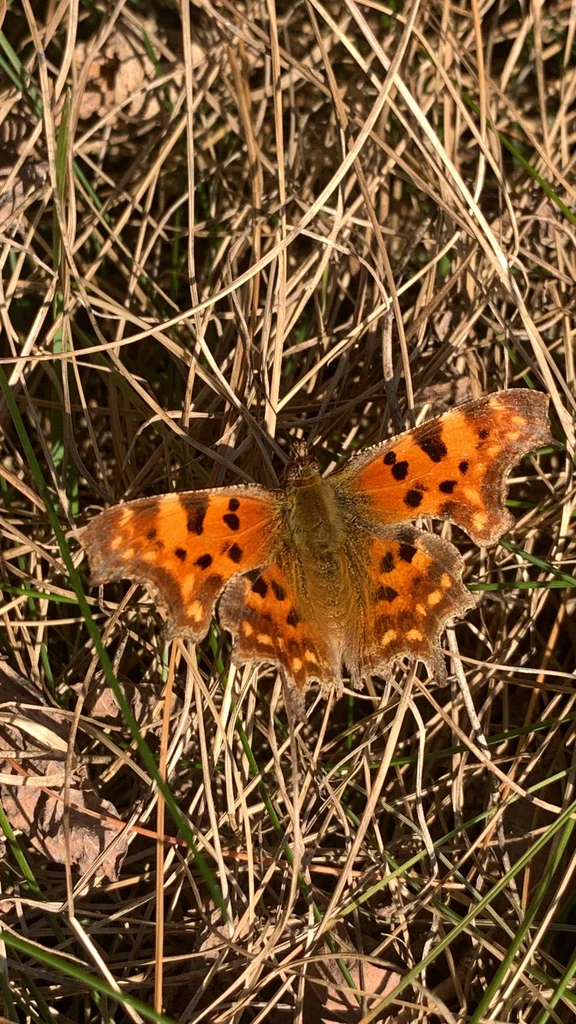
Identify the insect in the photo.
Polygonia c-album
